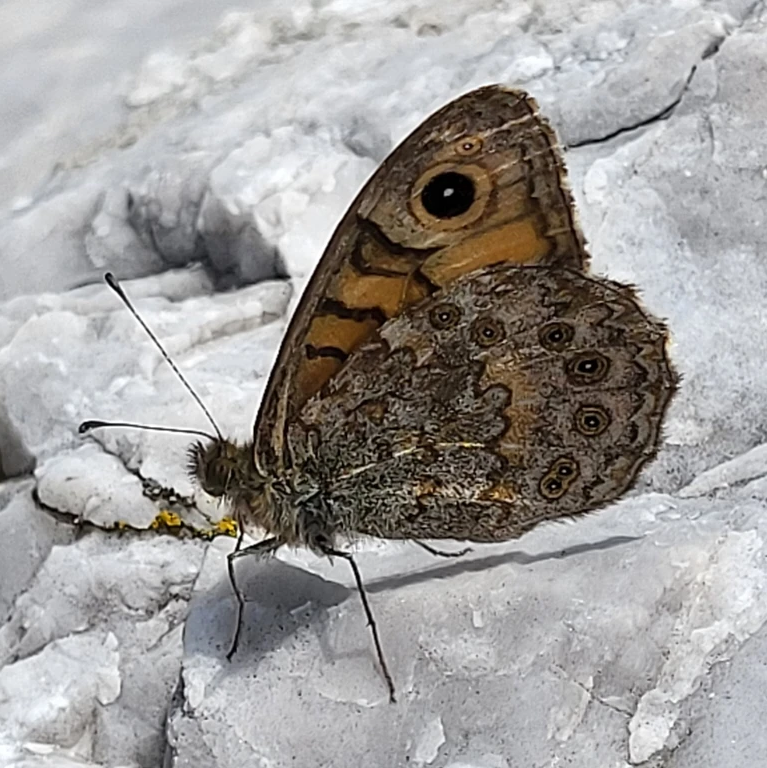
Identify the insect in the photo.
Lasiommata megera (also Pararge megera)
